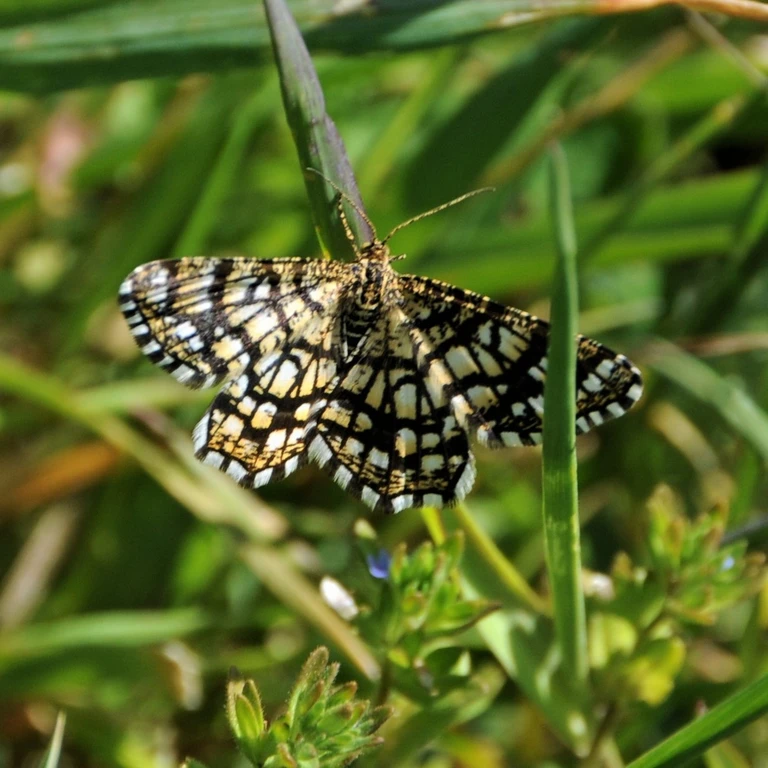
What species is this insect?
Chiasmia clathrata
